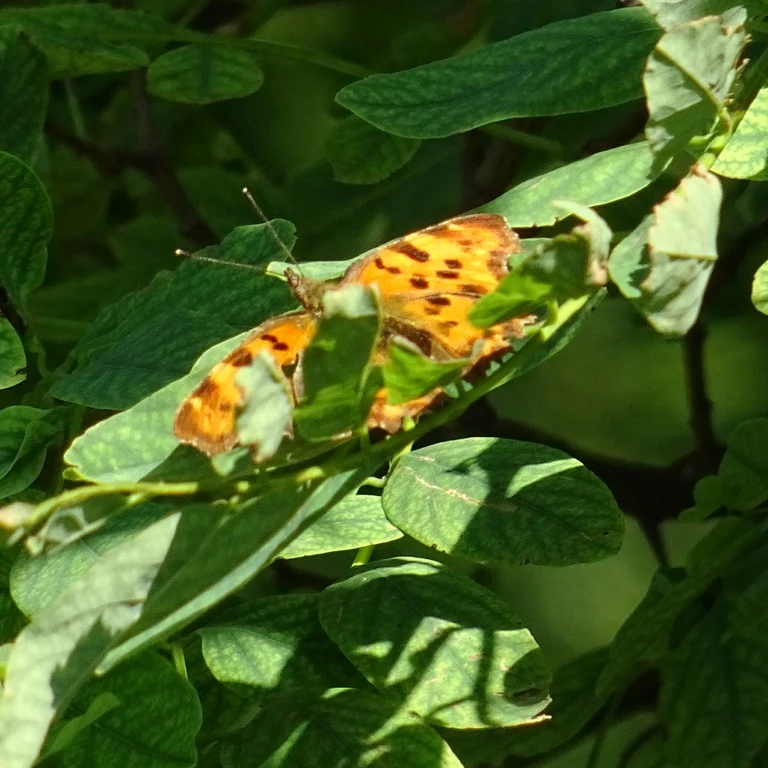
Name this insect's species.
Polygonia c-album
